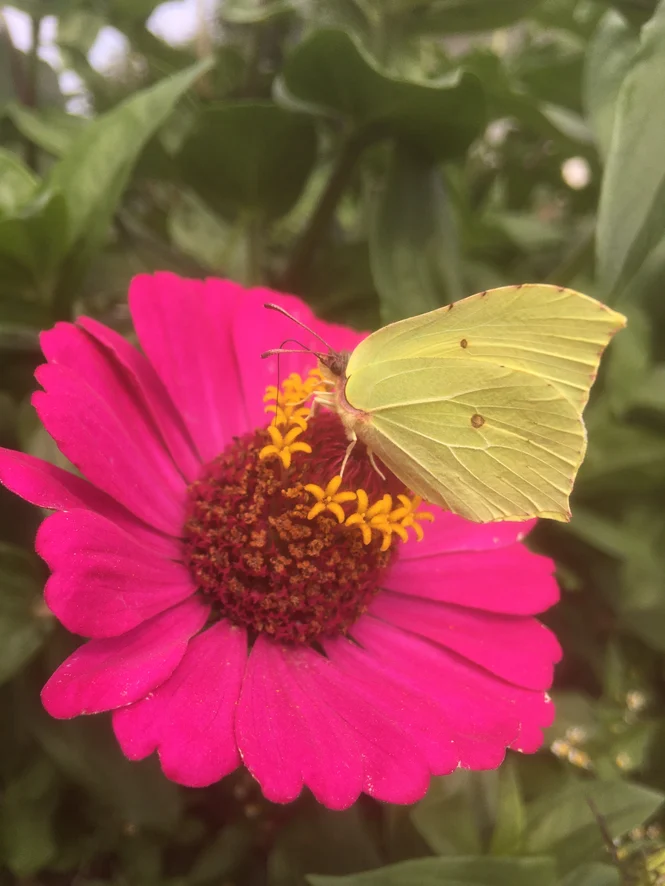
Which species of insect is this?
Gonepteryx rhamni
